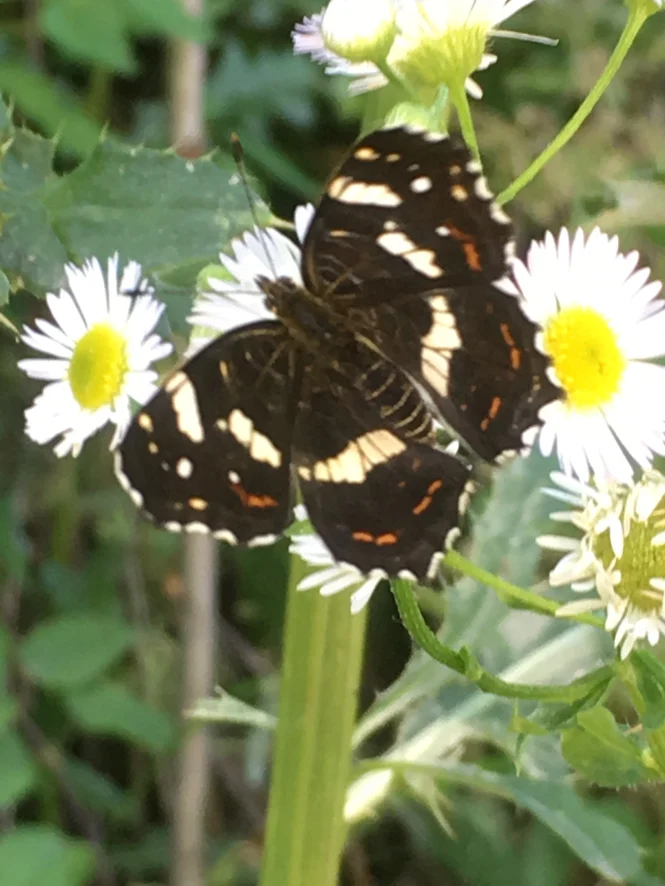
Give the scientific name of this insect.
Araschnia levana
